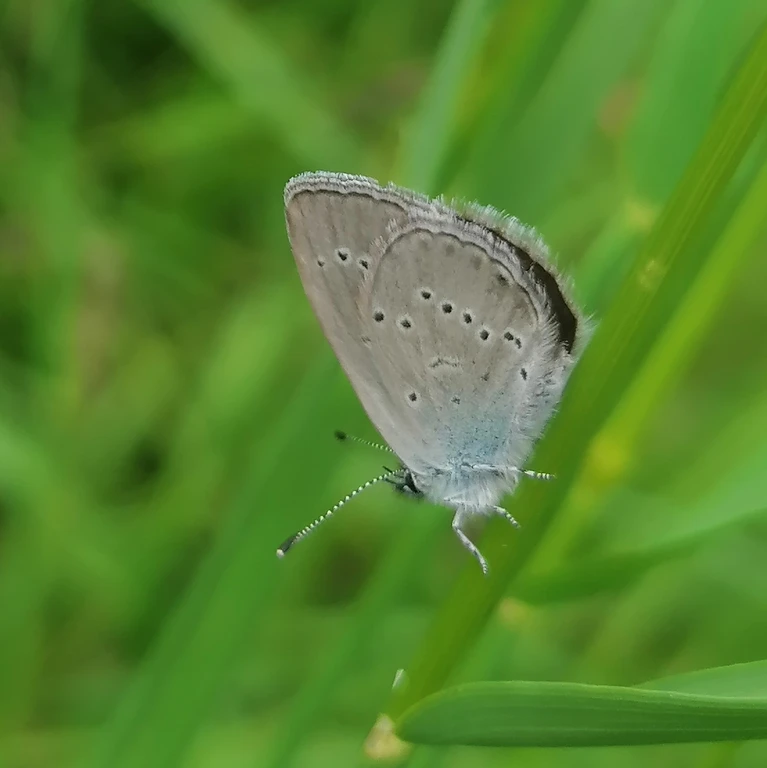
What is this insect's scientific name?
Cupido minimus
